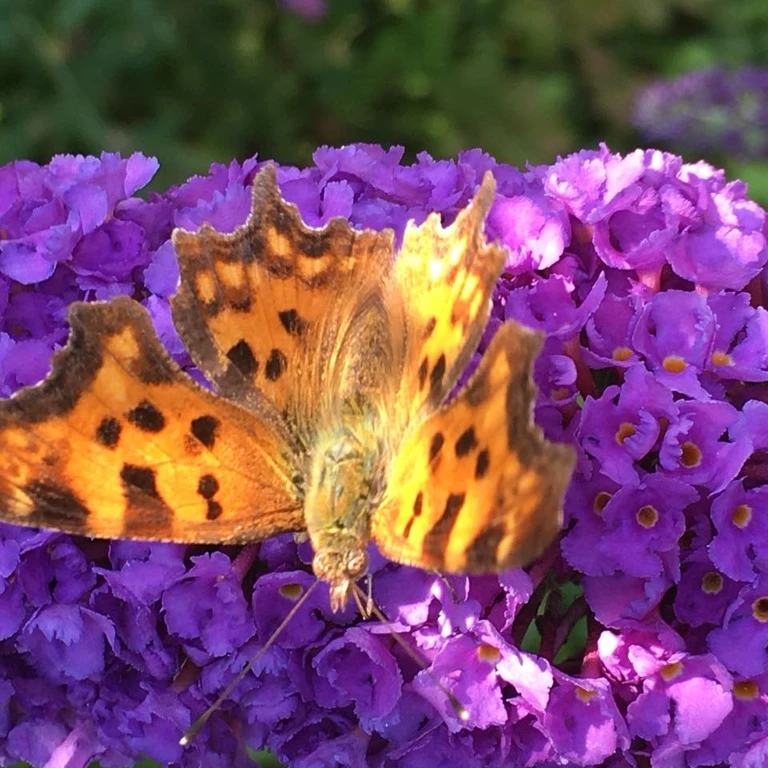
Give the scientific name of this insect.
Polygonia c-album
